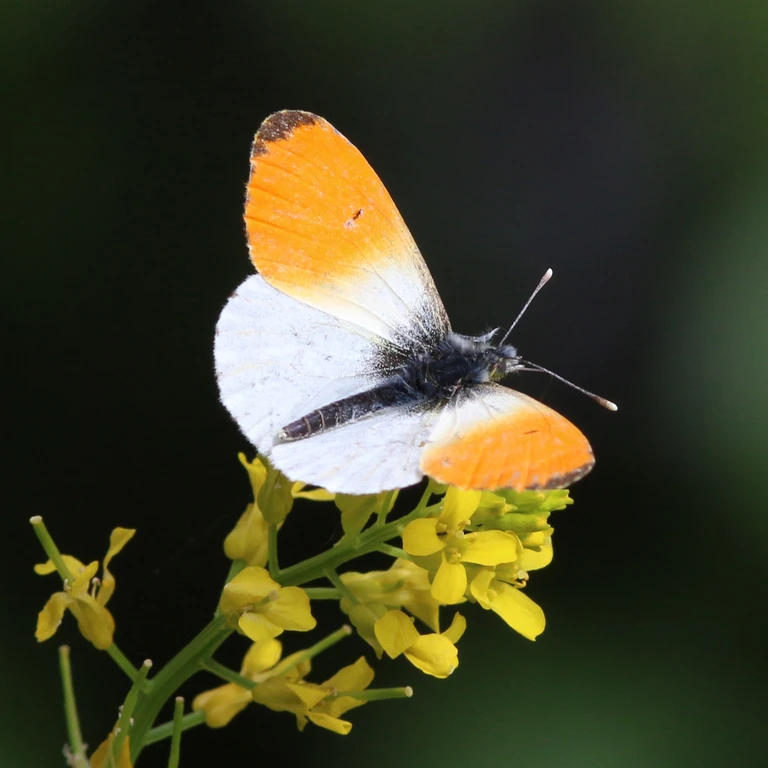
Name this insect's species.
Anthocharis cardamines
